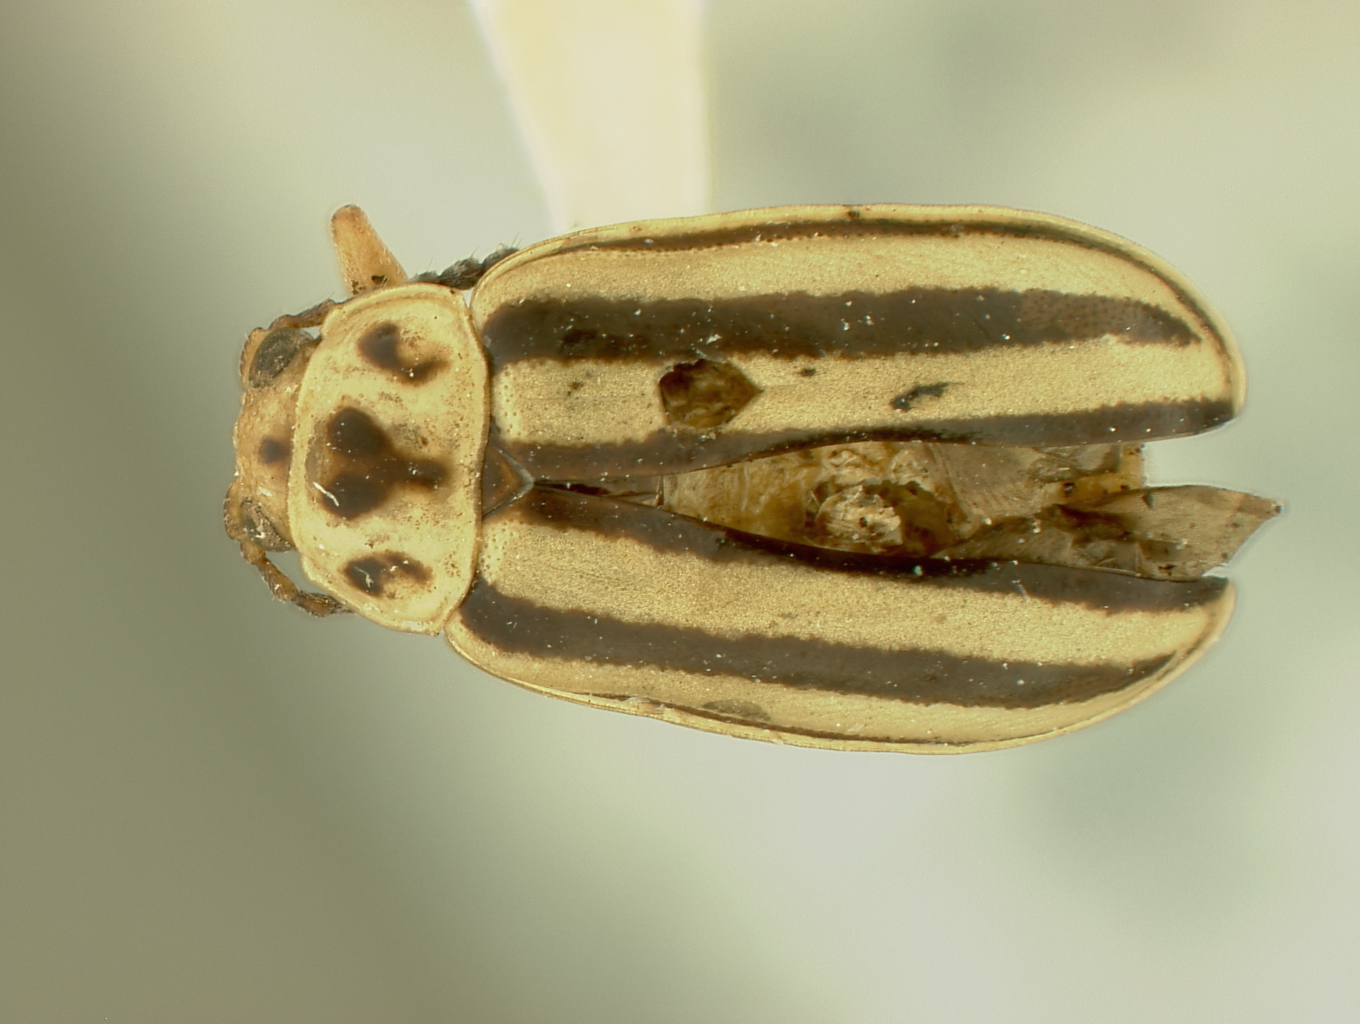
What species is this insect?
Disonycha plagifera
